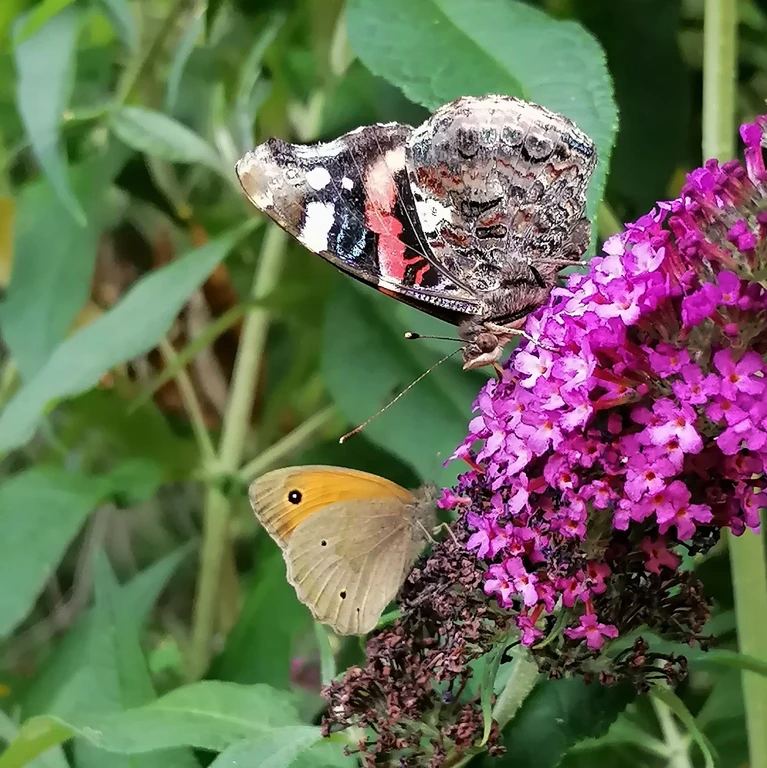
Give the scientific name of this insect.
Maniola jurtina
